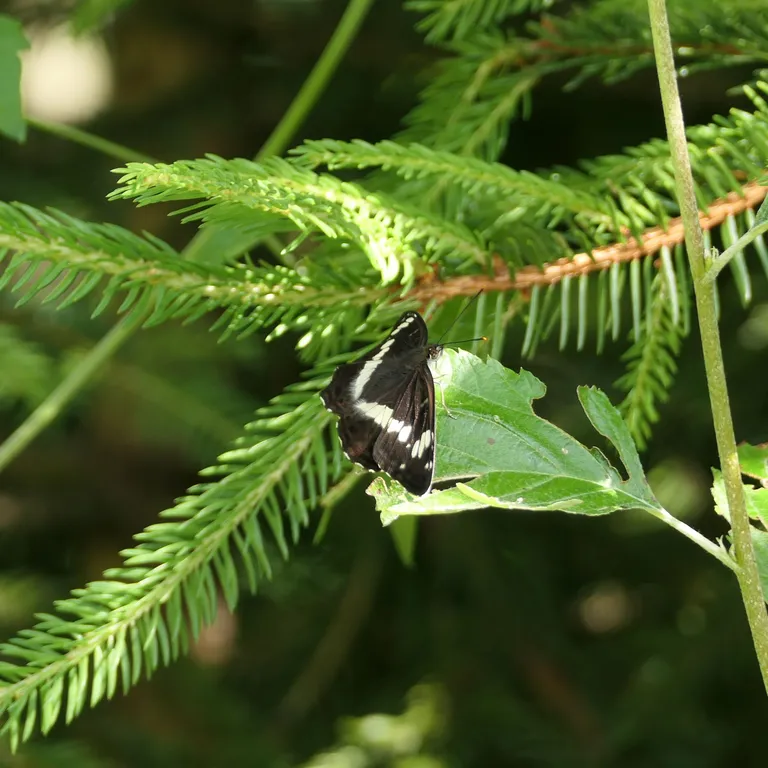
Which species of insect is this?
Limenitis camilla (also Ladoga camilla)
